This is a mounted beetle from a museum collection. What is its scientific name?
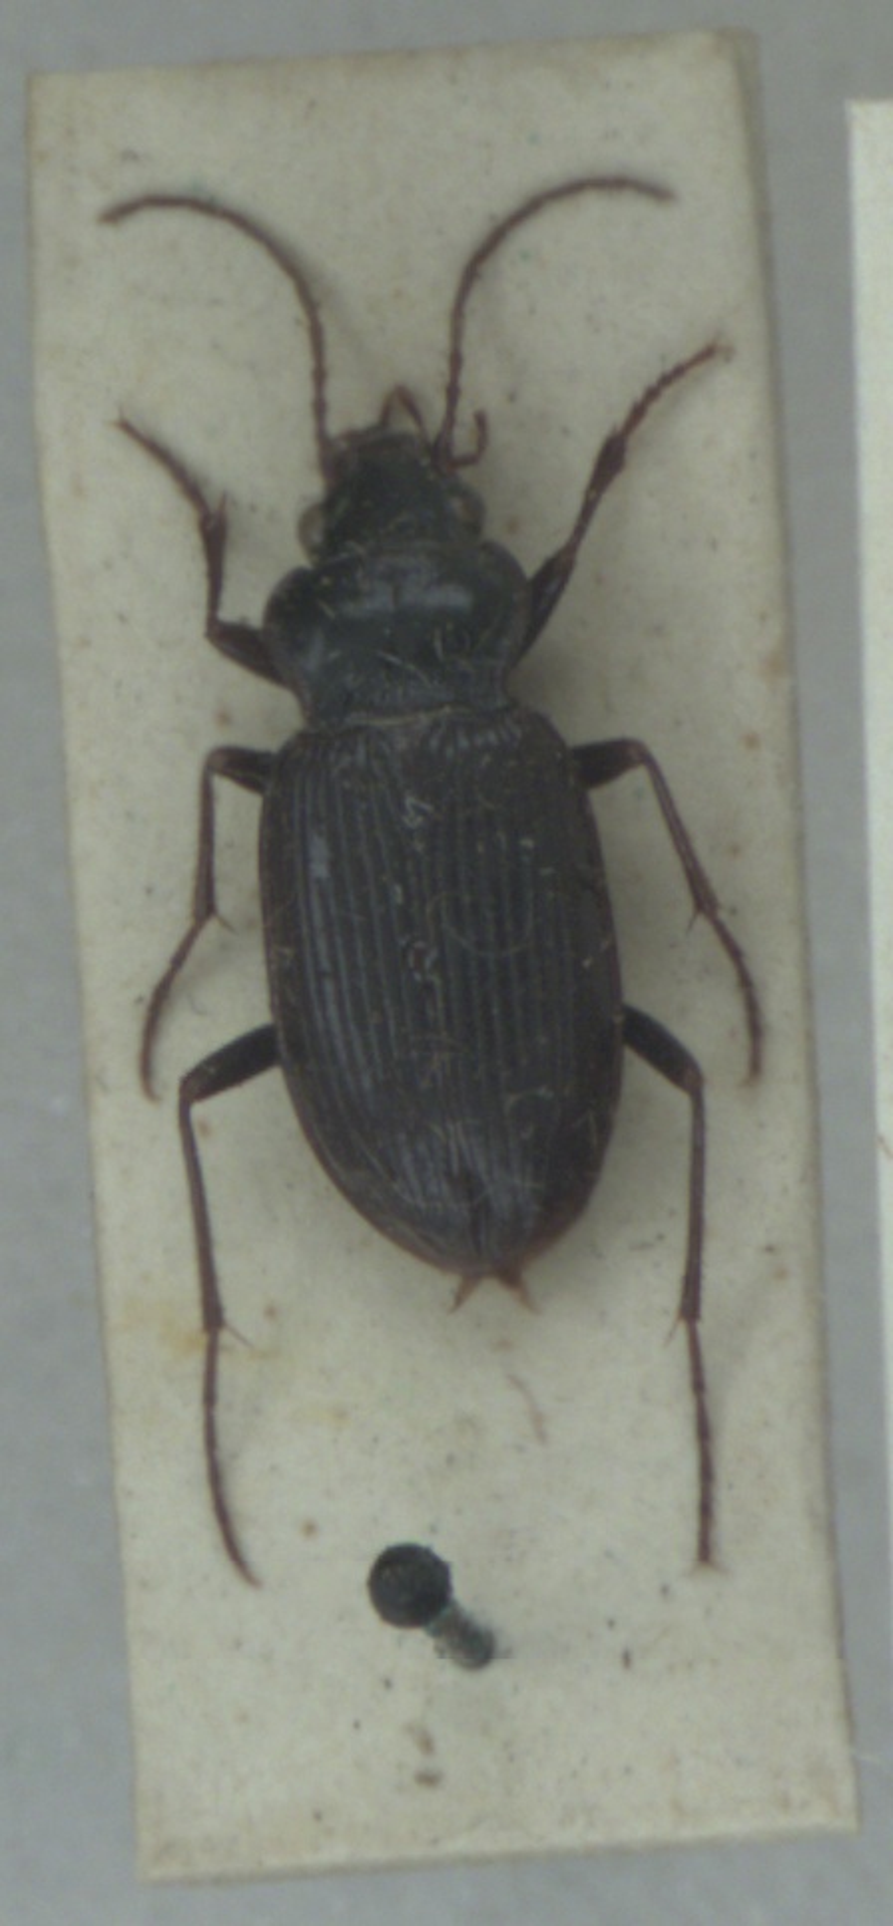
Nebria brevicollis
